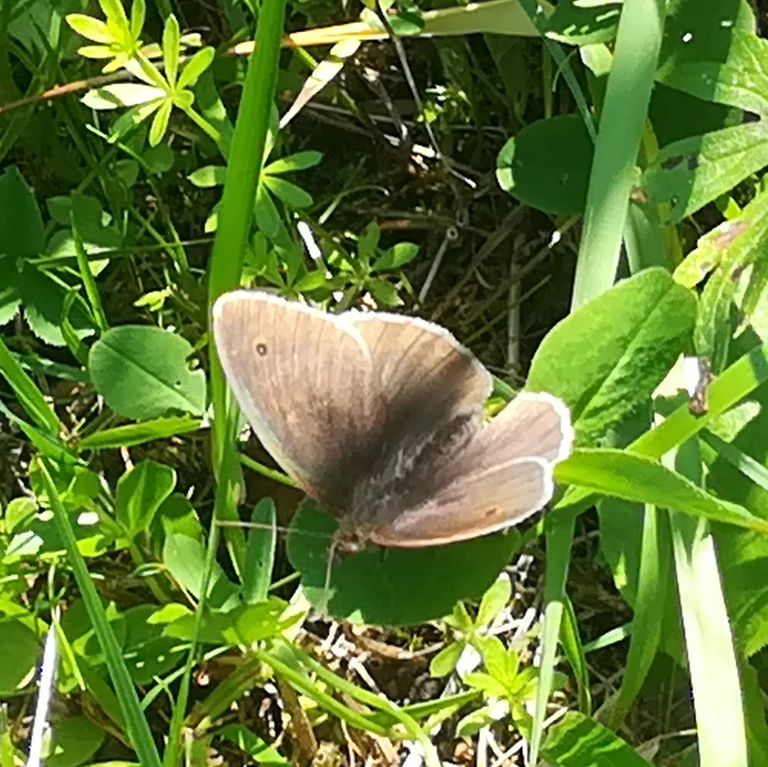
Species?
Maniola jurtina
